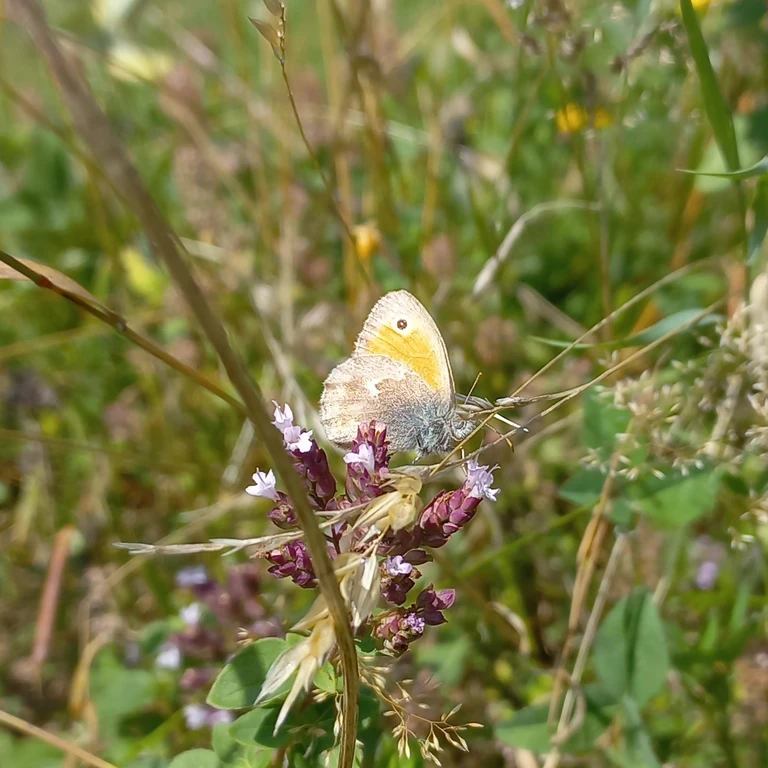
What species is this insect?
Coenonympha pamphilus
